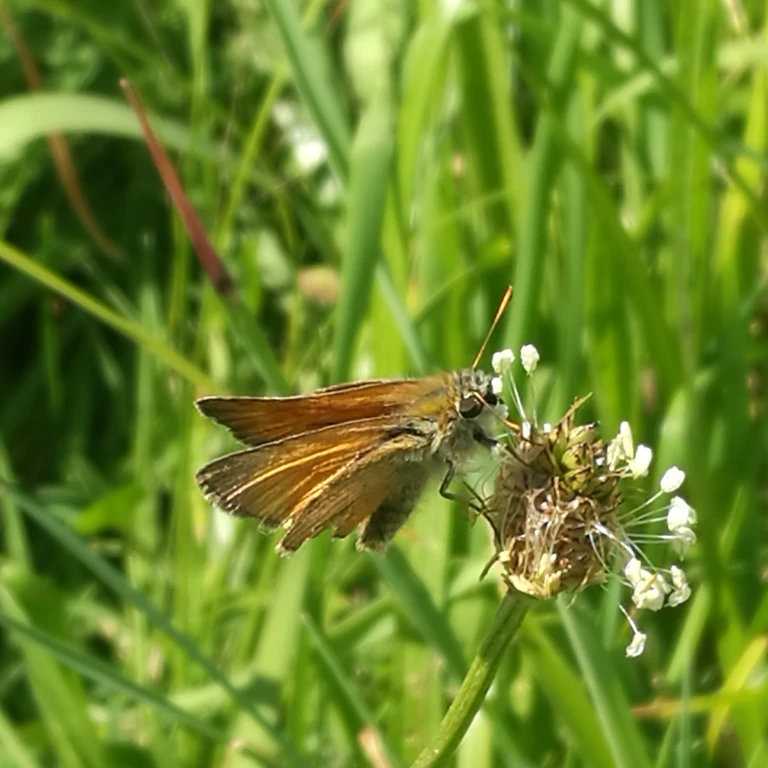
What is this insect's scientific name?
Thymelicus sylvestris
